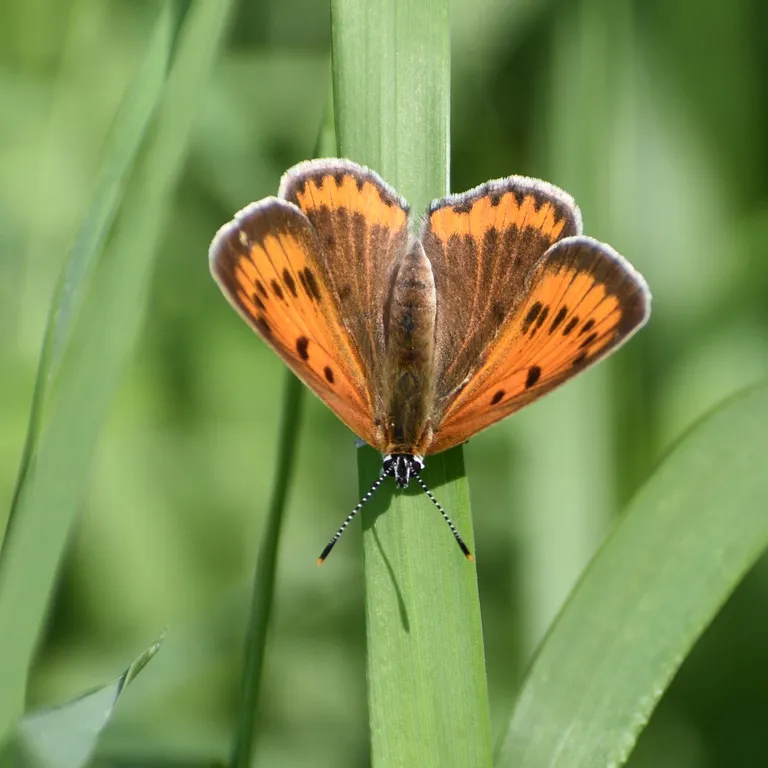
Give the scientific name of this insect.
Lycaena dispar
